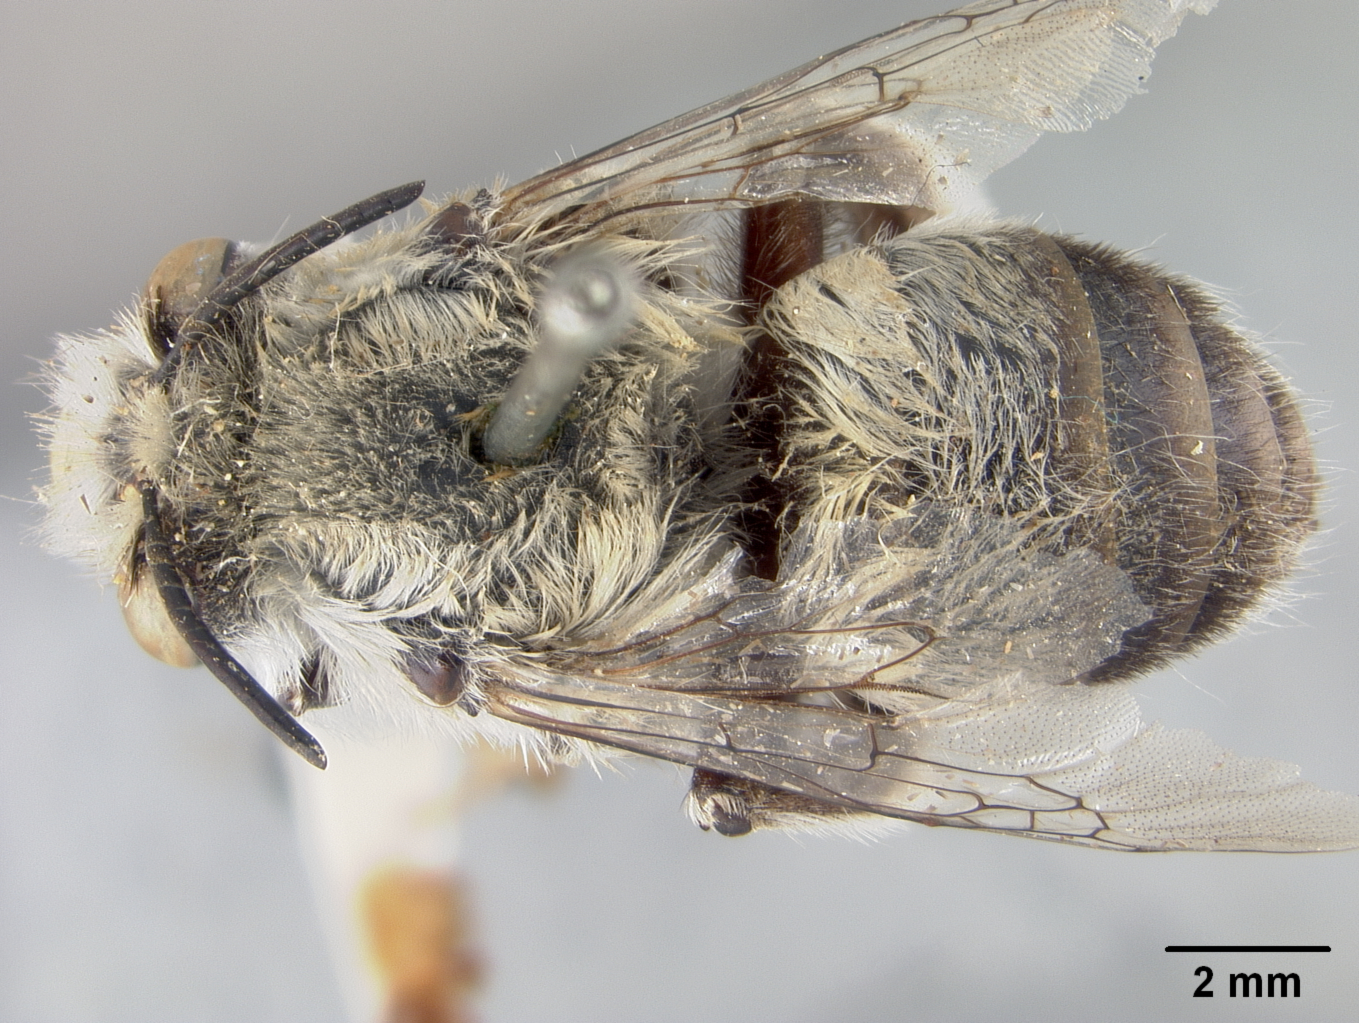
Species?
Anthophora porterae
